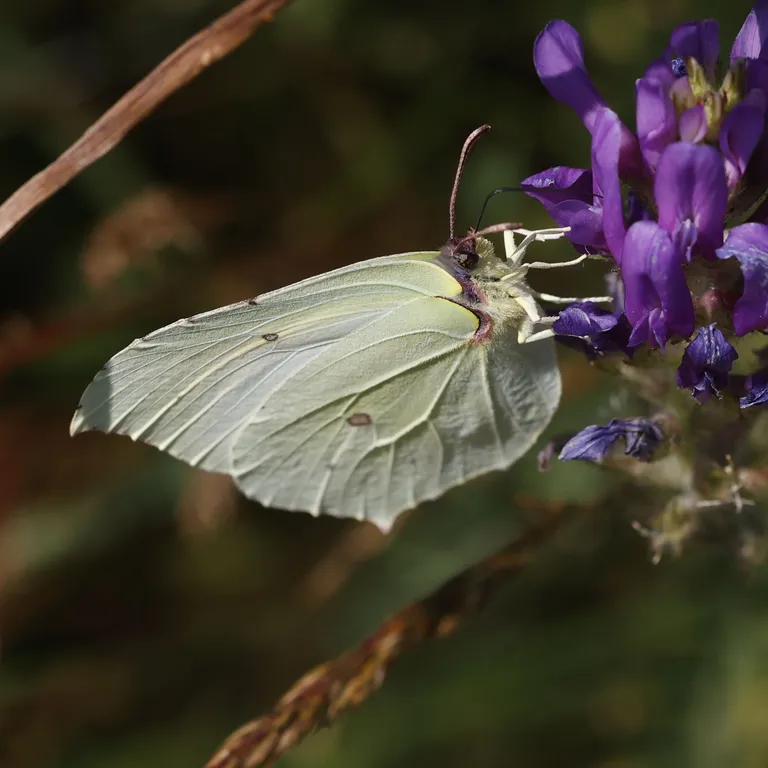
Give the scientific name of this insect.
Gonepteryx rhamni
